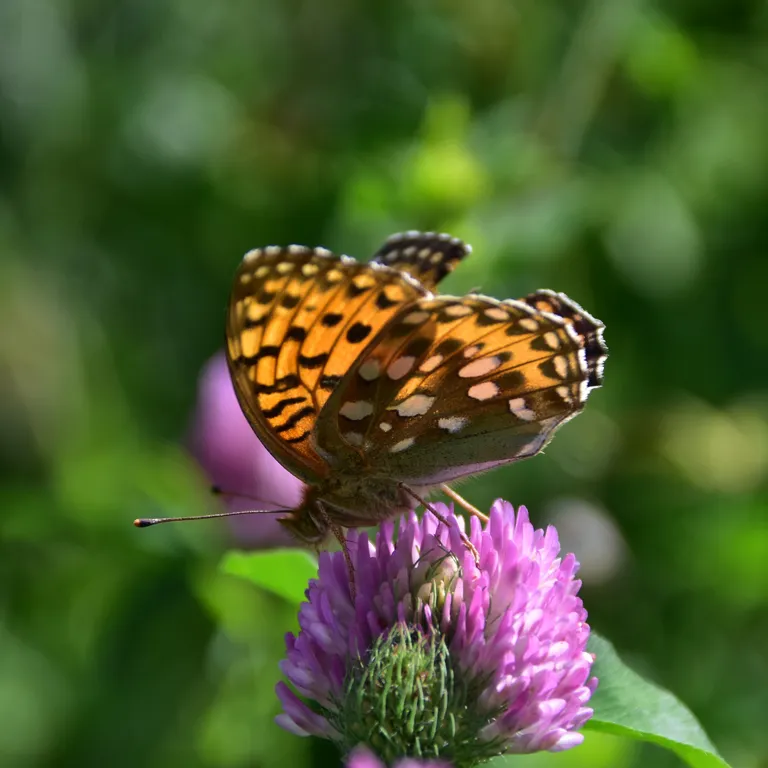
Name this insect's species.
Speyeria aglaja
